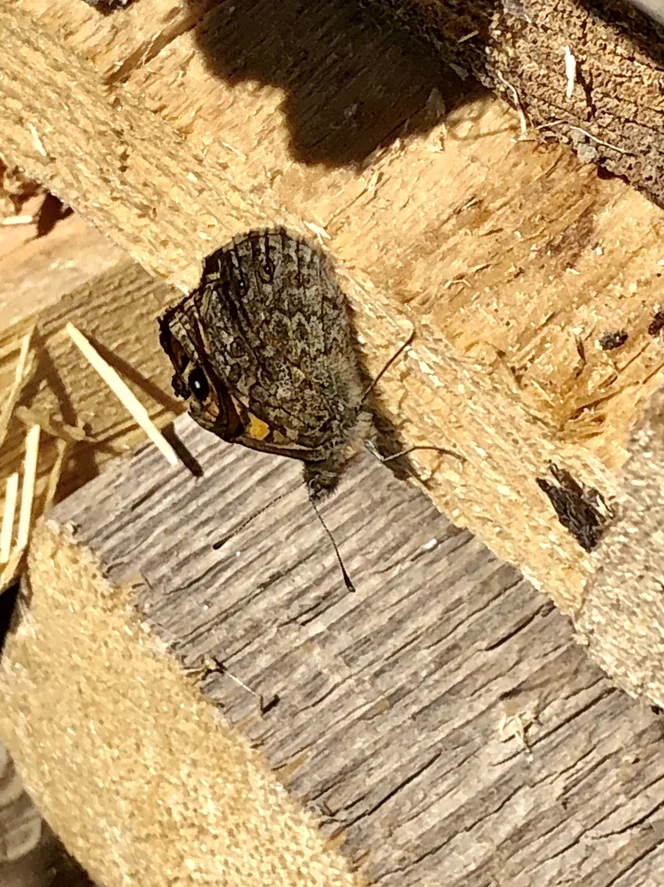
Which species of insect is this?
Lasiommata megera (also Pararge megera)
